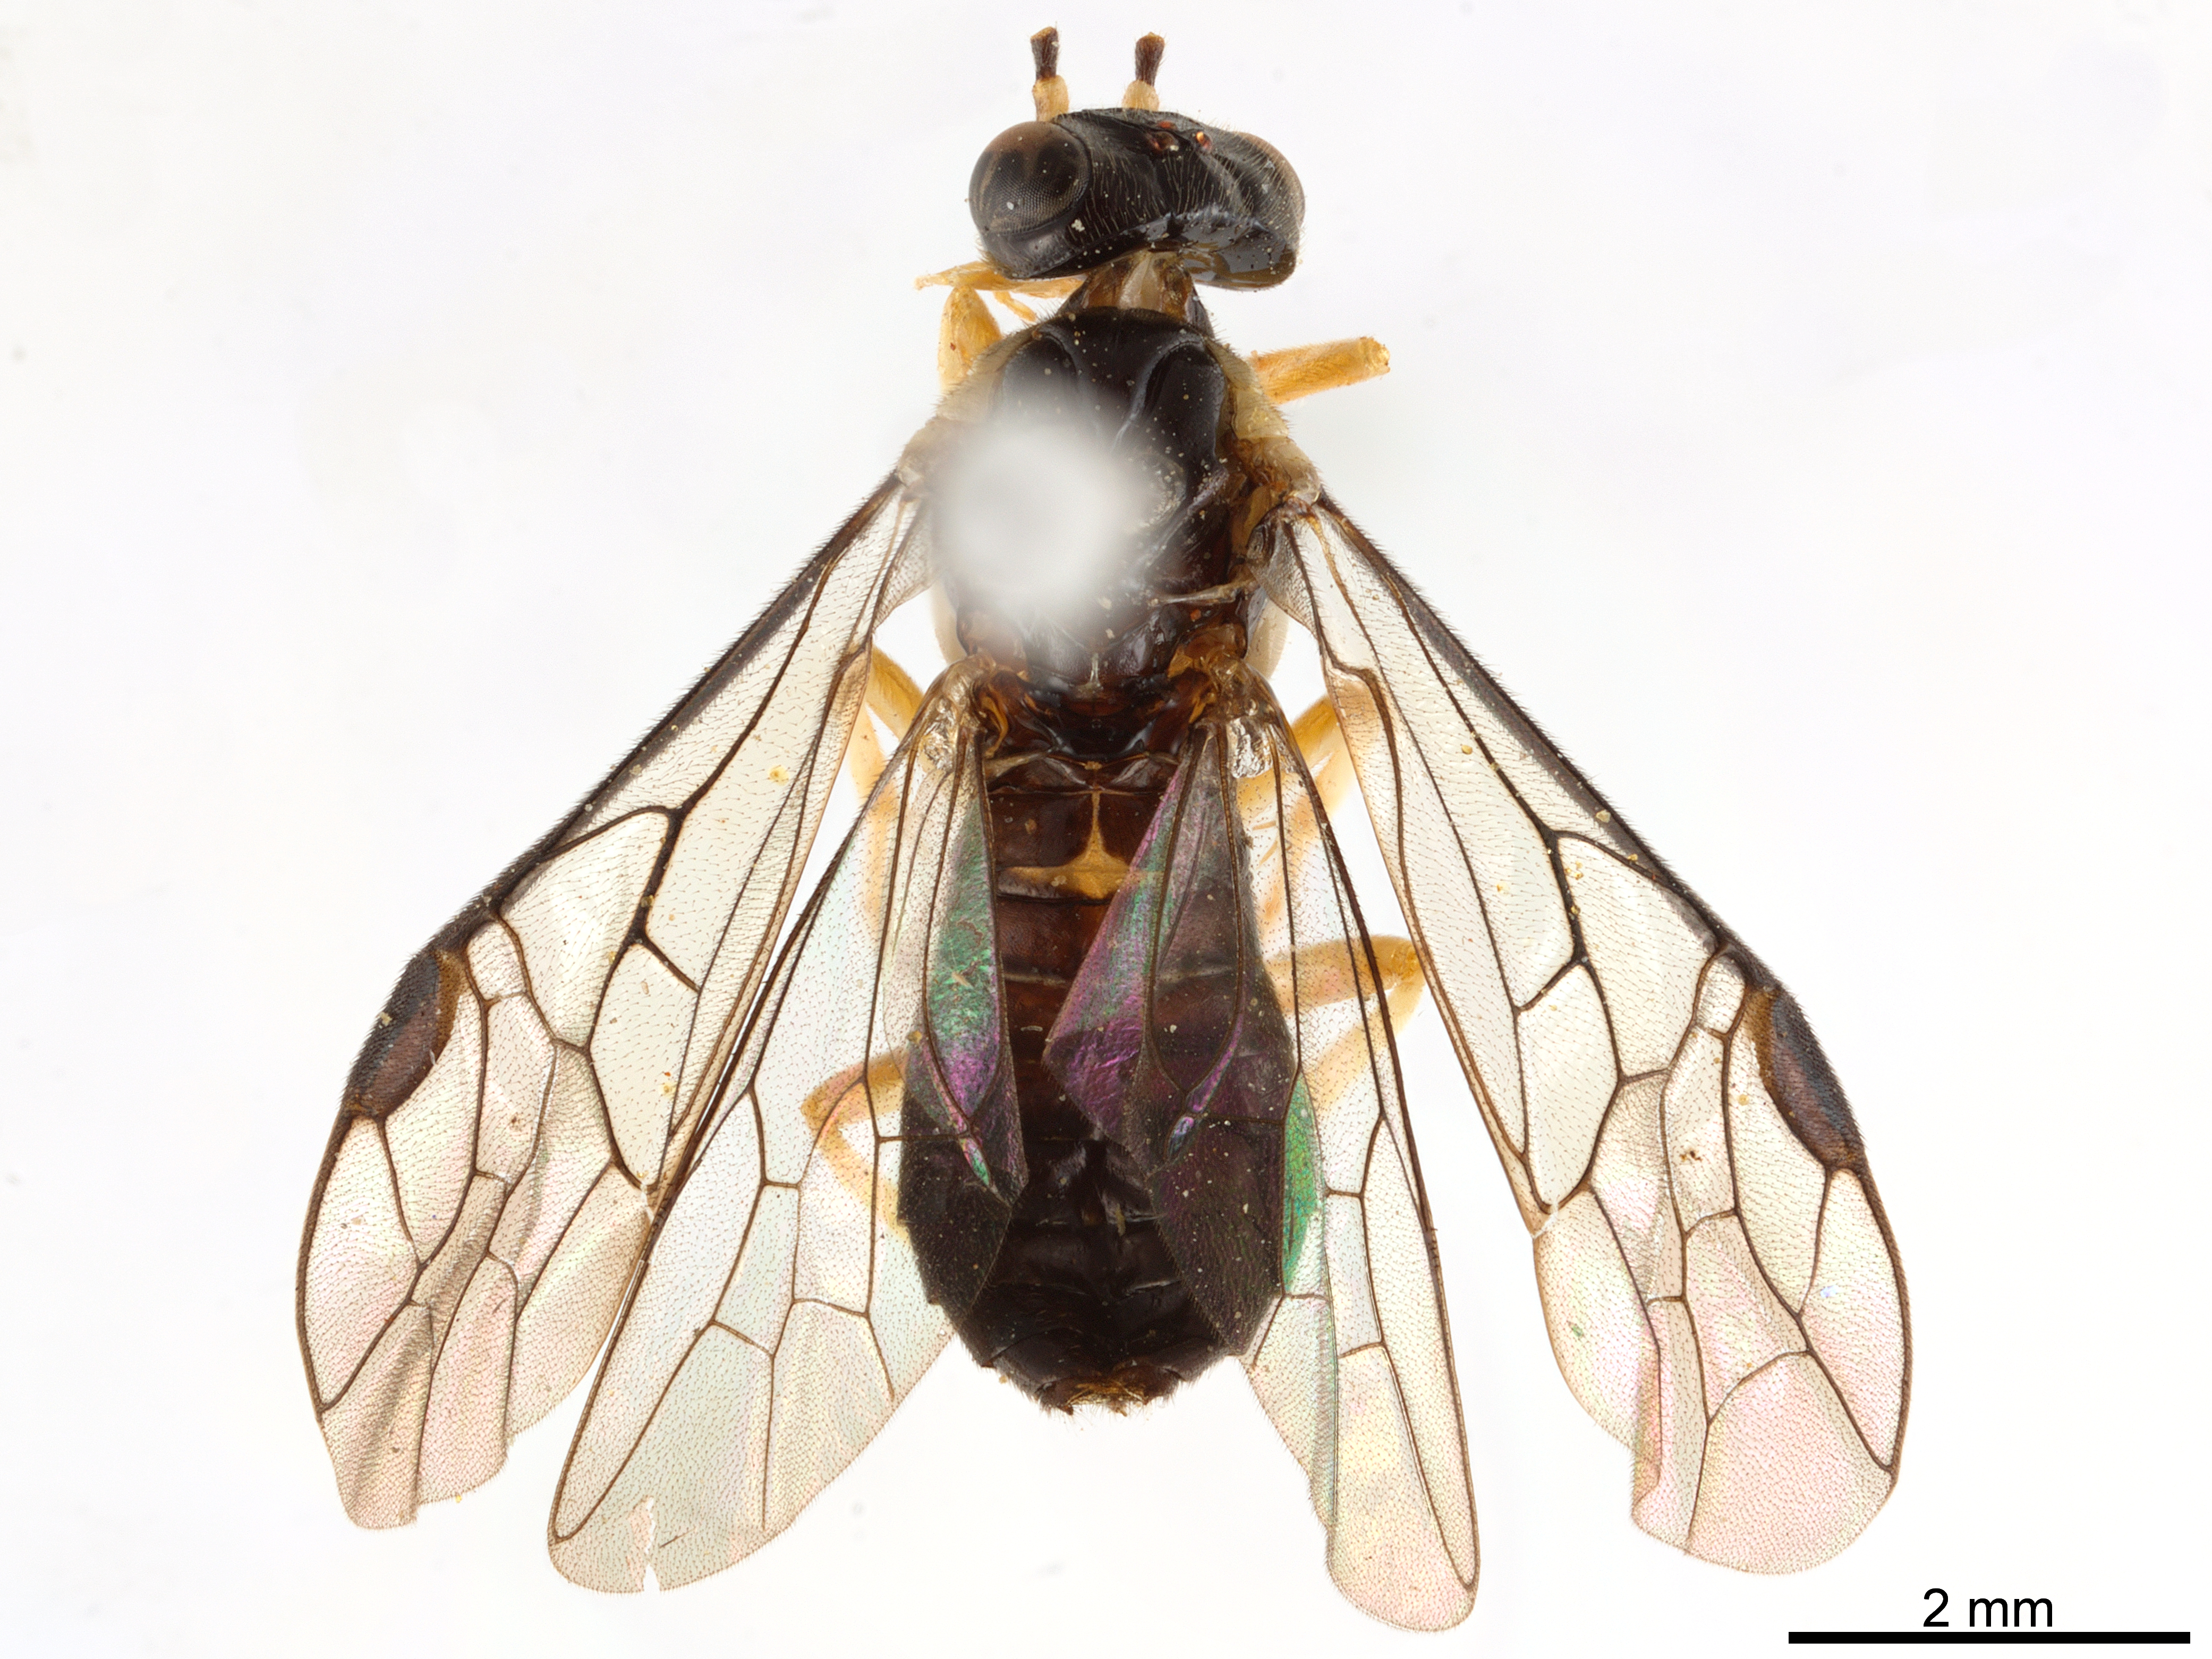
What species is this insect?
Busarbia viridipes
